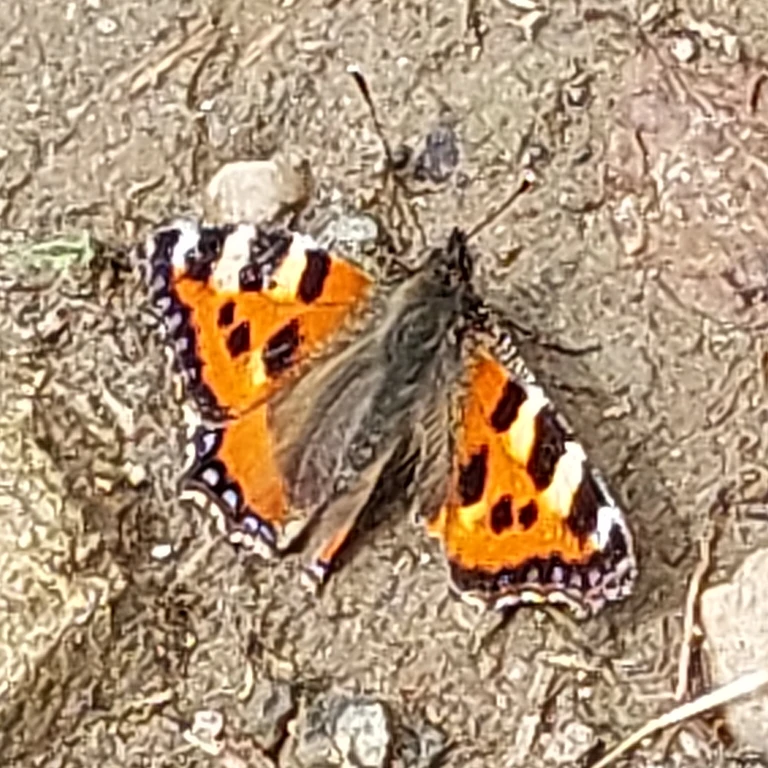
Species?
Aglais urticae
